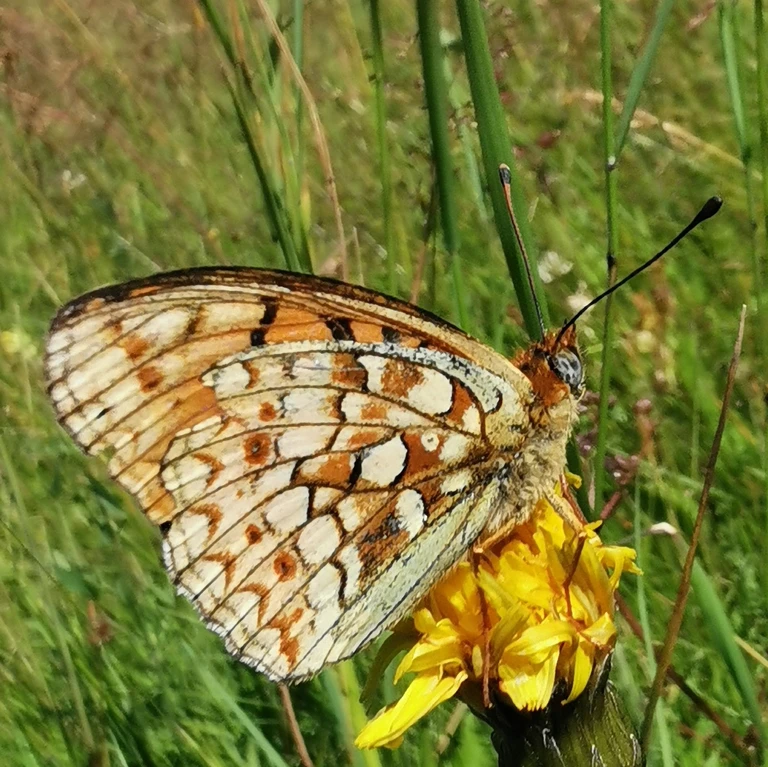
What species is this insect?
Fabriciana niobe
